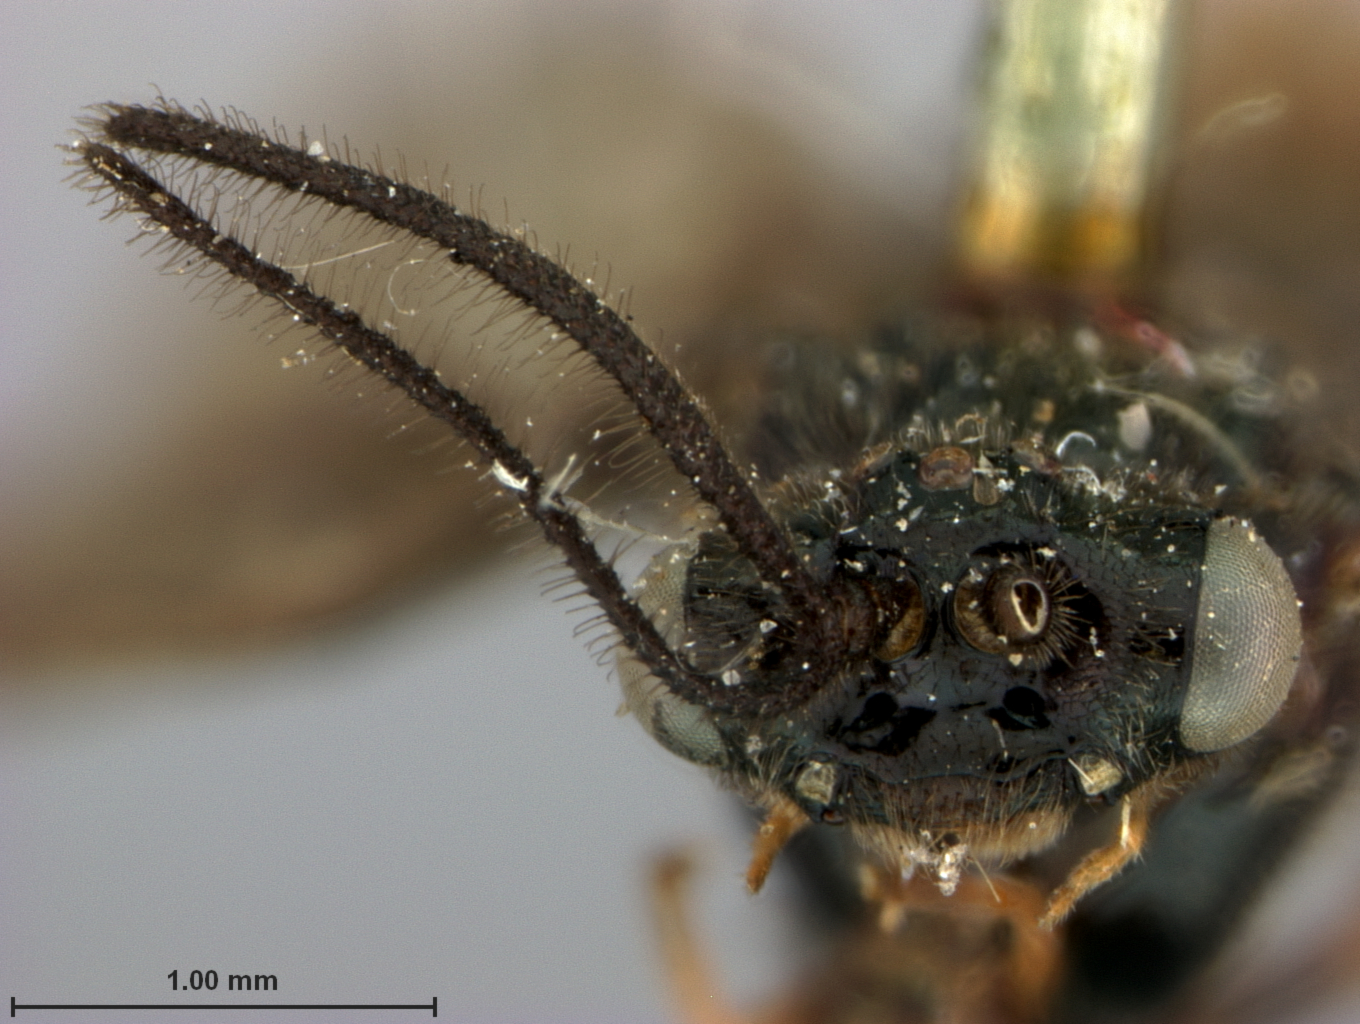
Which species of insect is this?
Schizocera tristis
